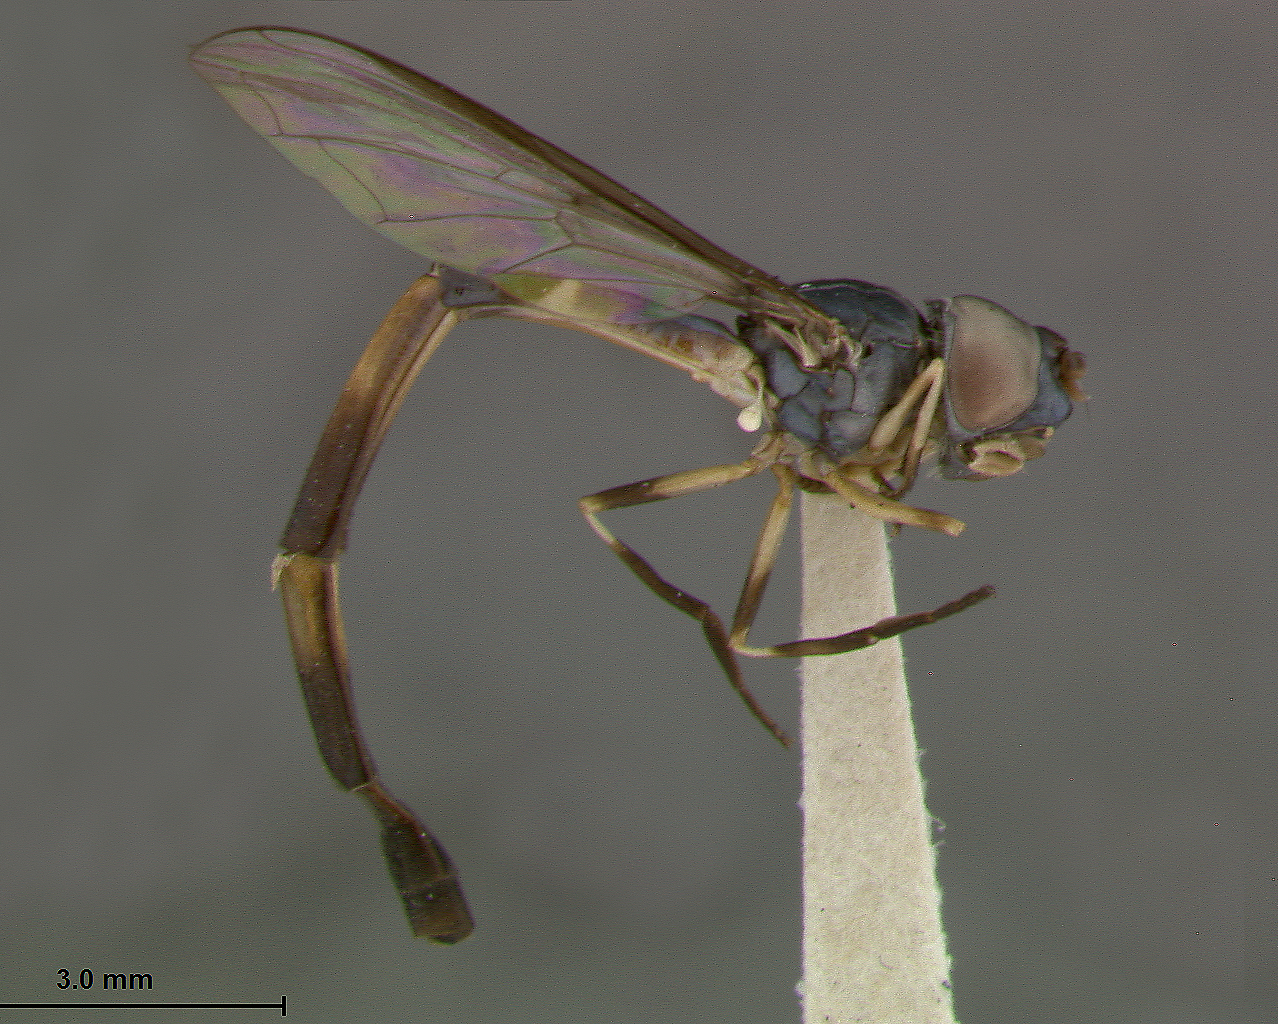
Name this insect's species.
Baccha micropelicina
